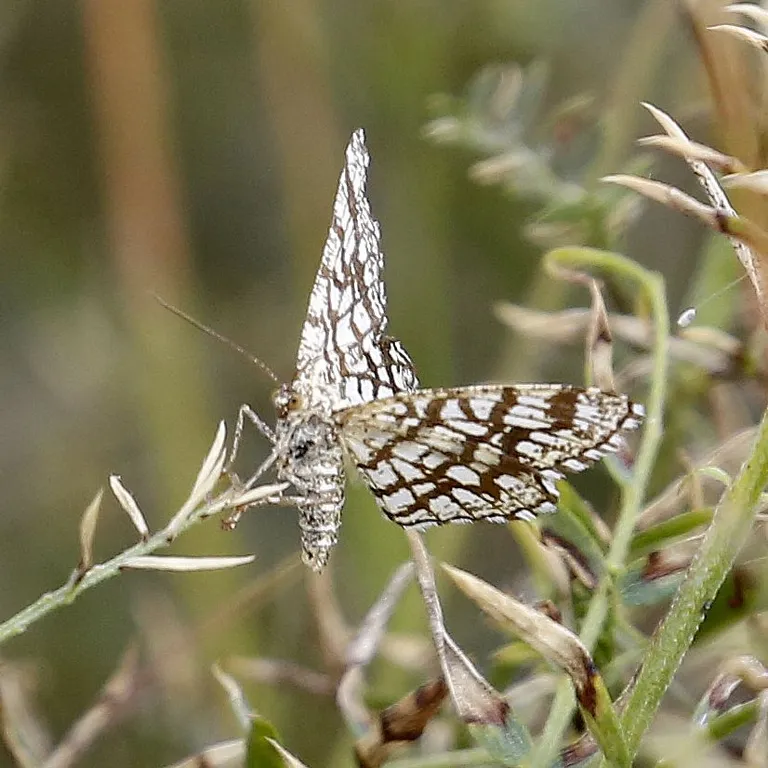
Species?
Chiasmia clathrata
